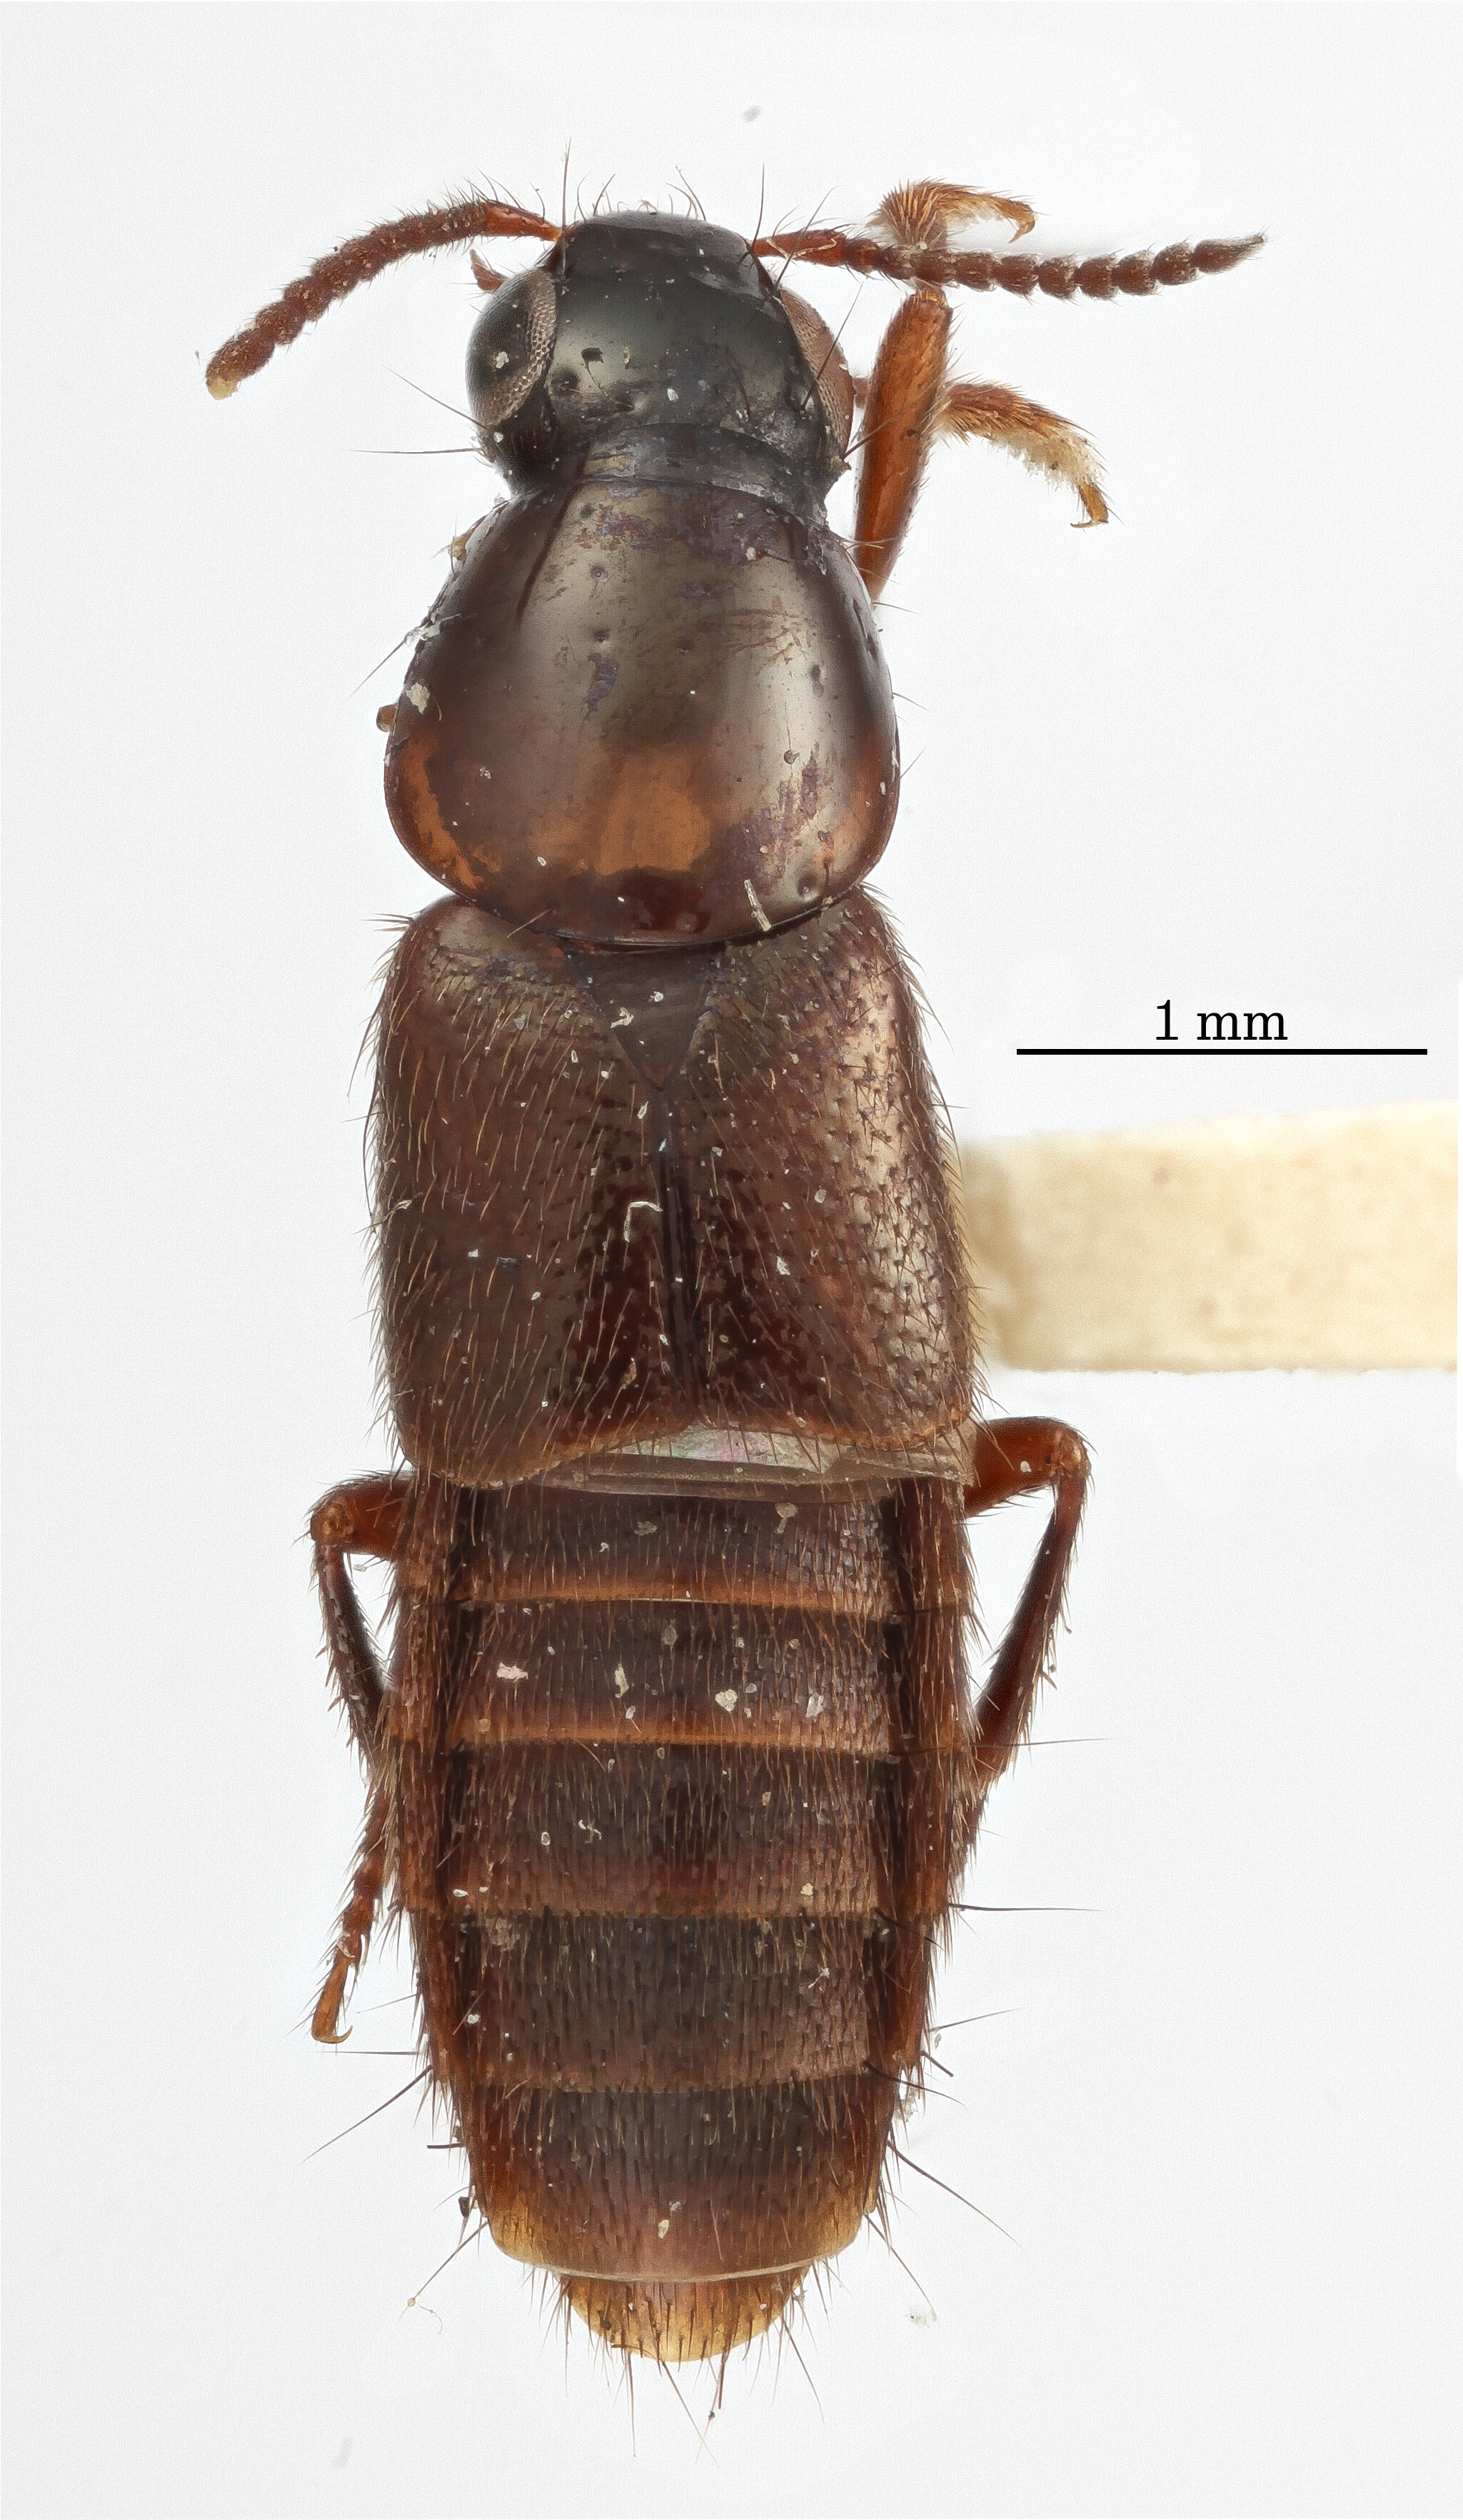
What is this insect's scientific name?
Quedius agnatus
